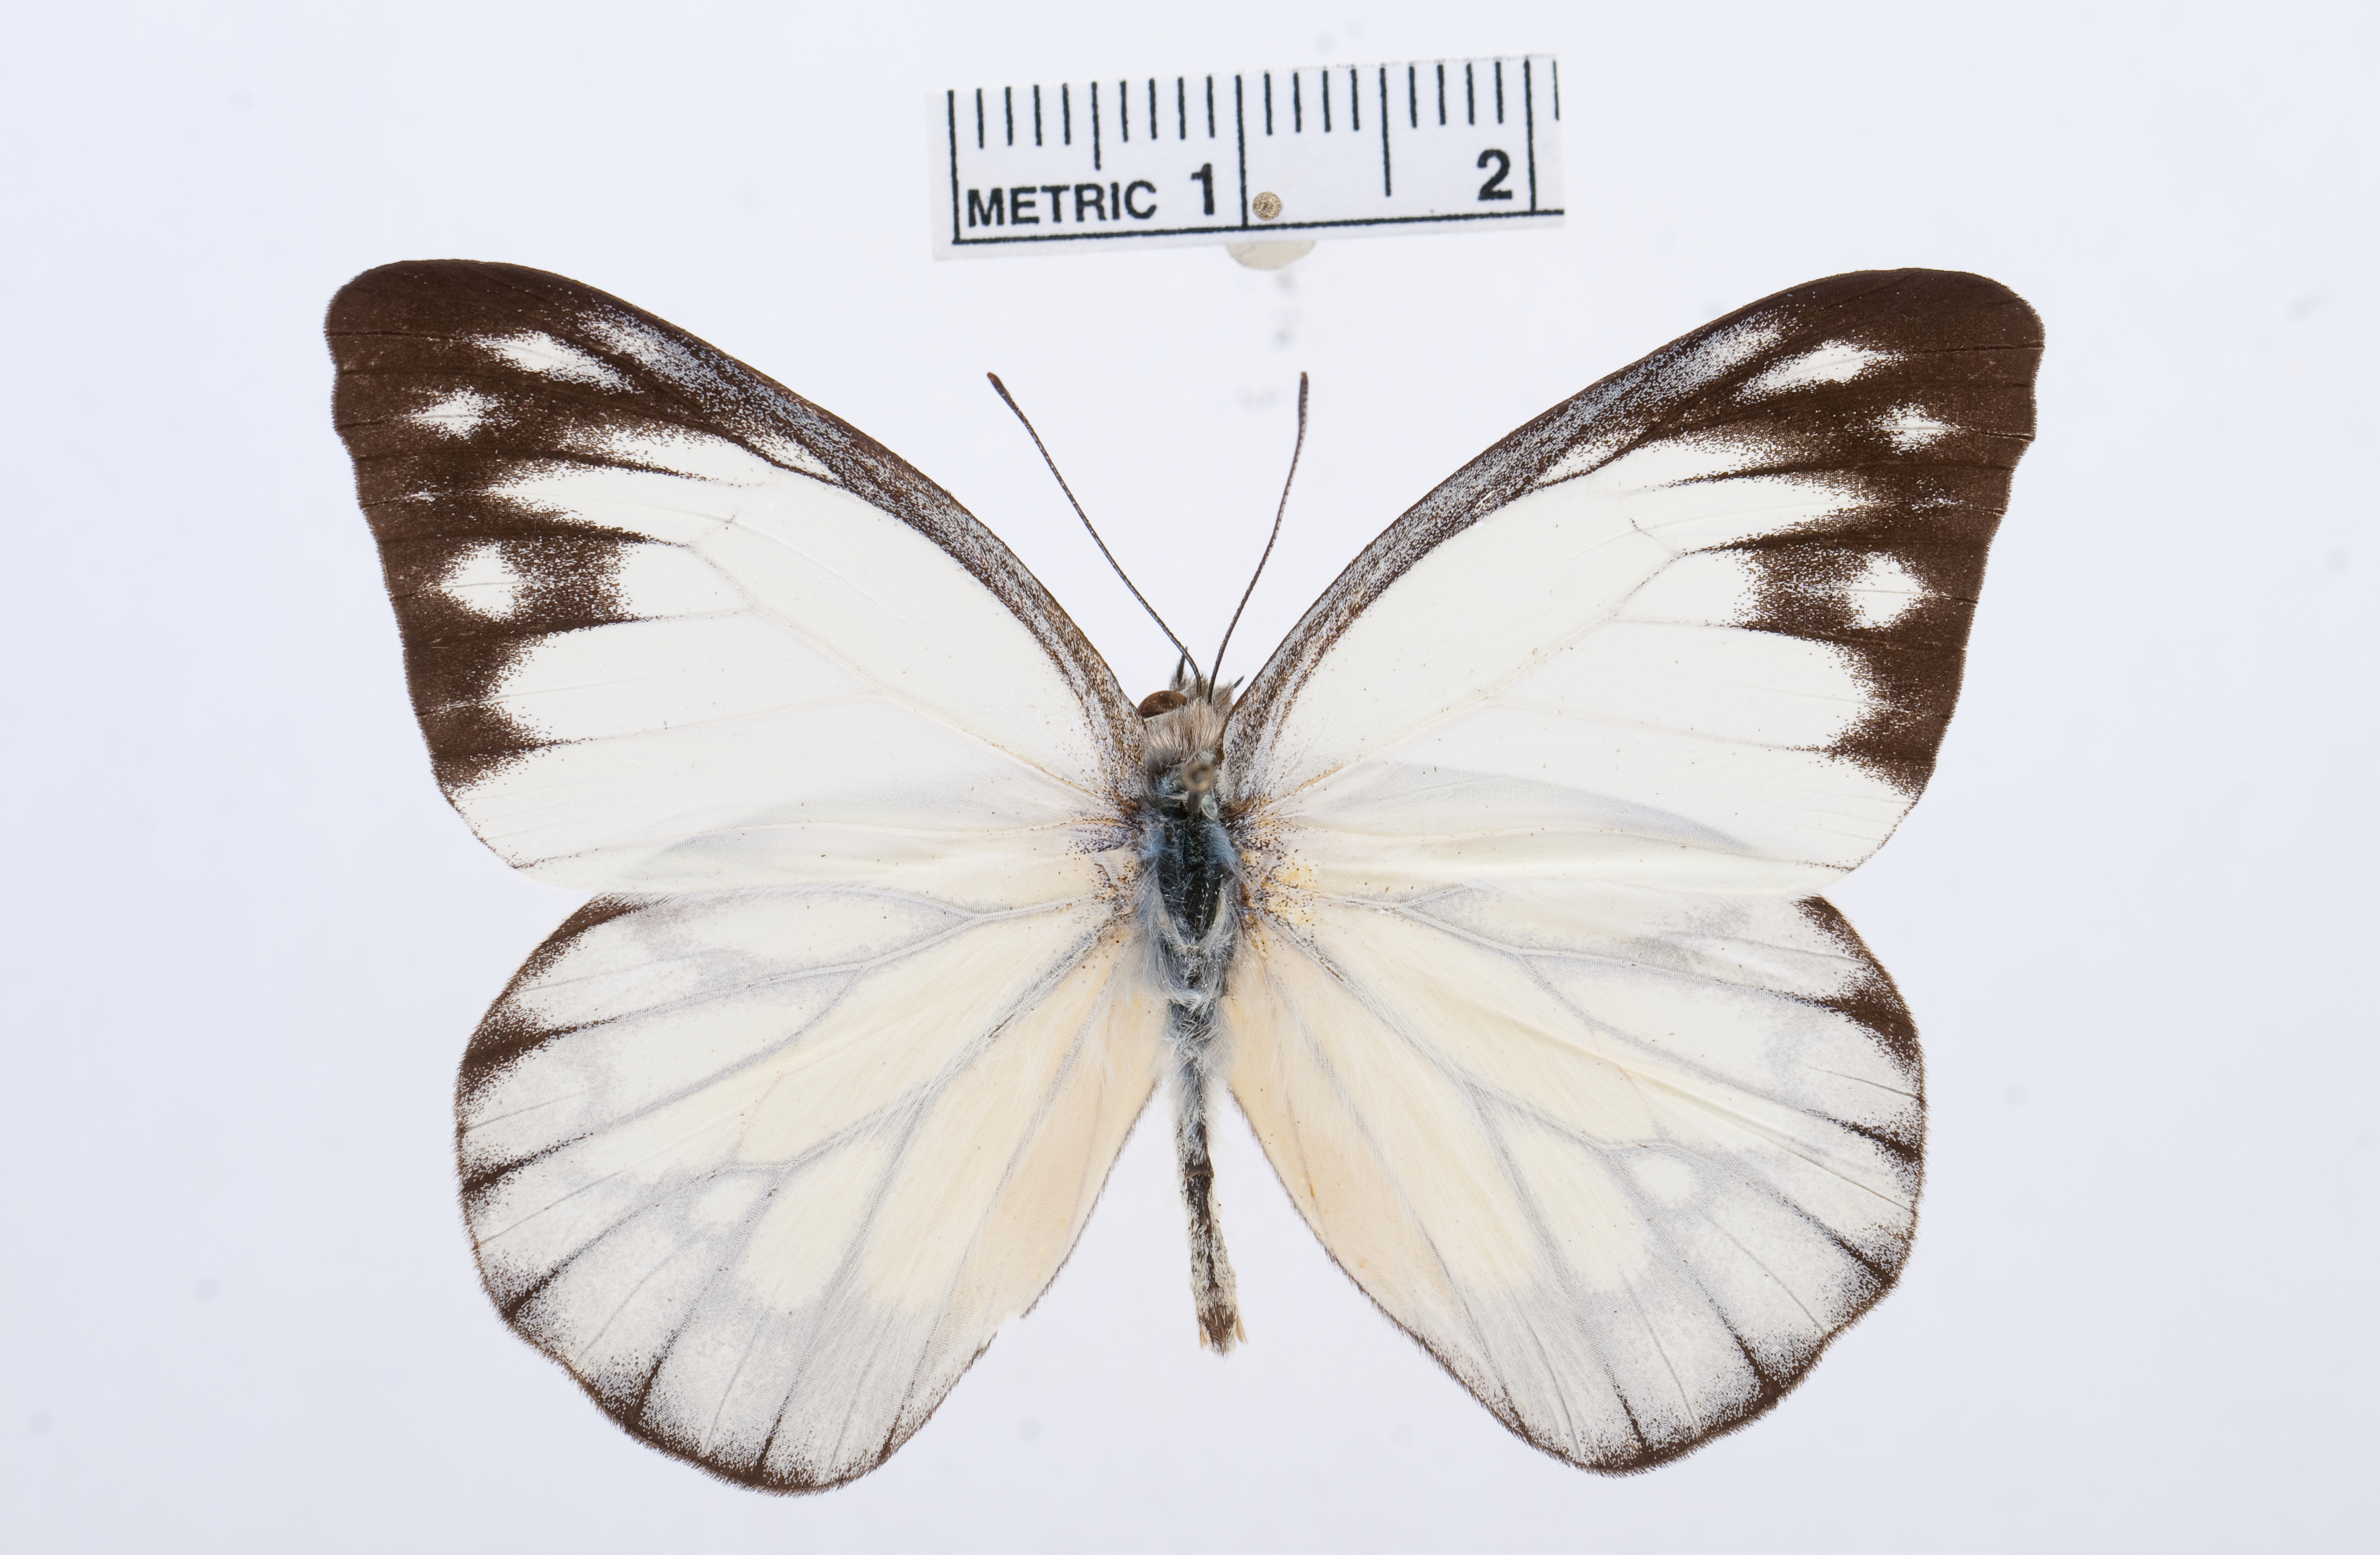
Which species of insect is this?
Appias cardena
